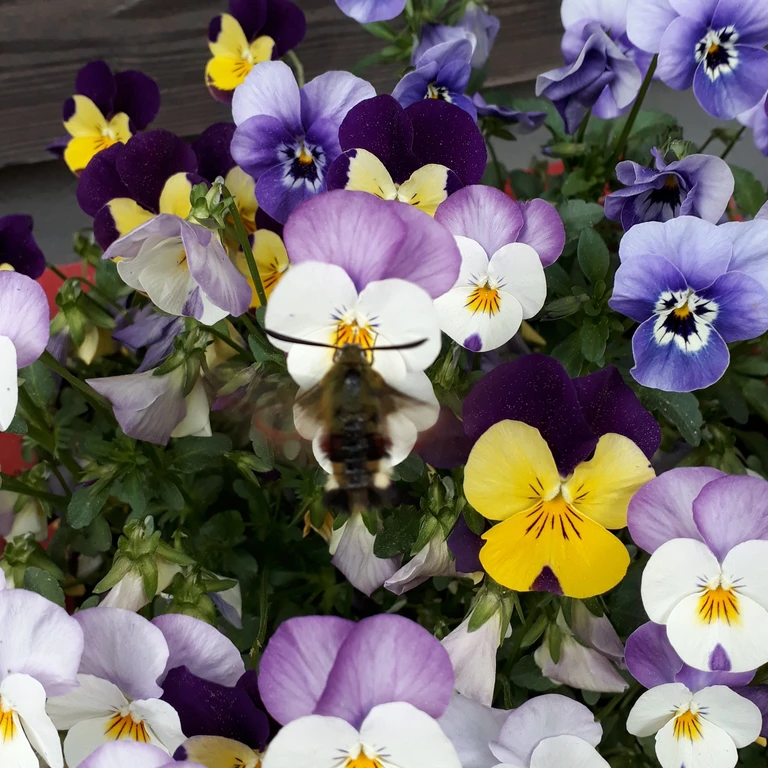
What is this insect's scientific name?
Hemaris fuciformis
